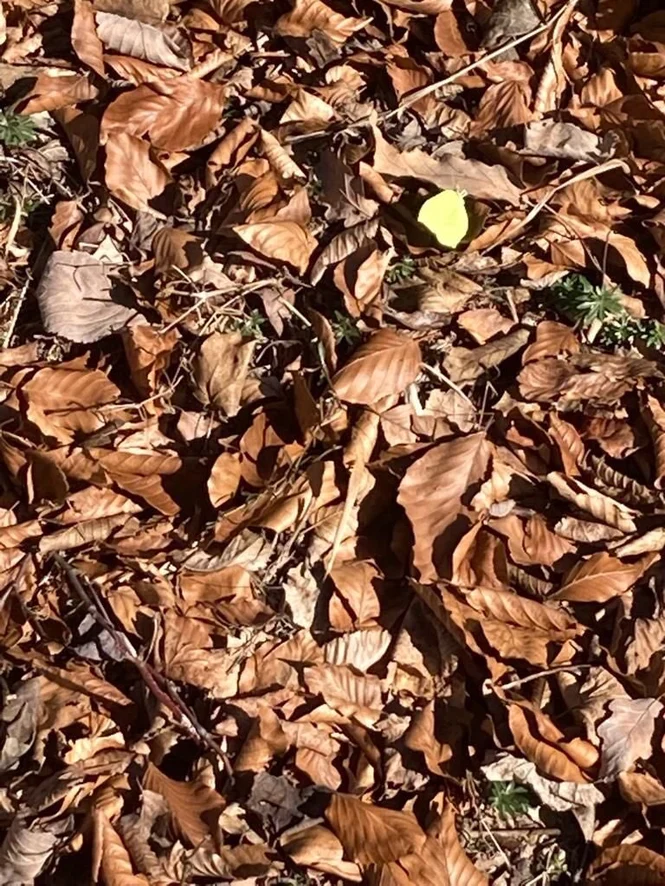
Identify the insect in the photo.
Gonepteryx rhamni
